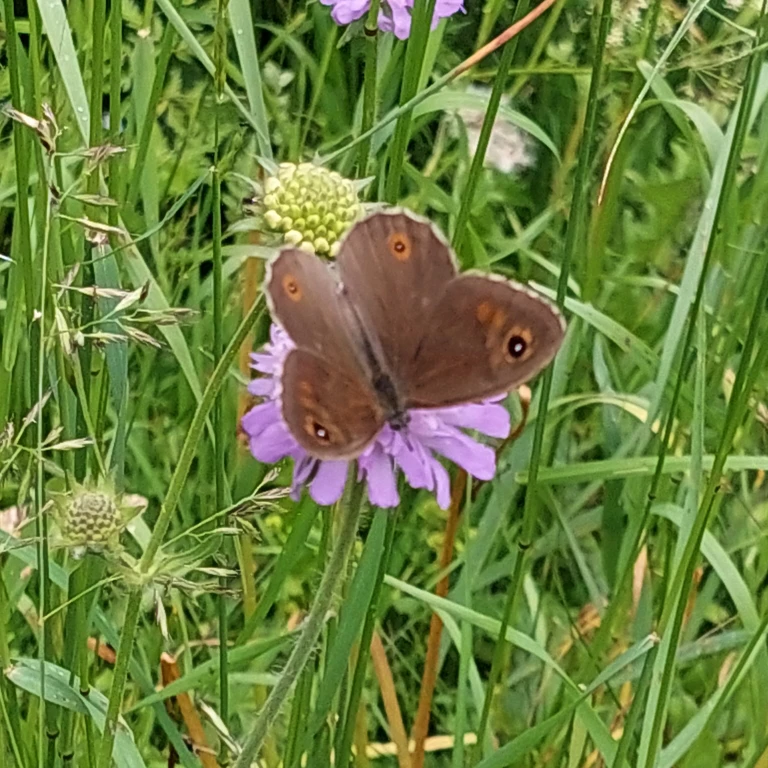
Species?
Lasiommata maera (also Pararge maera)
